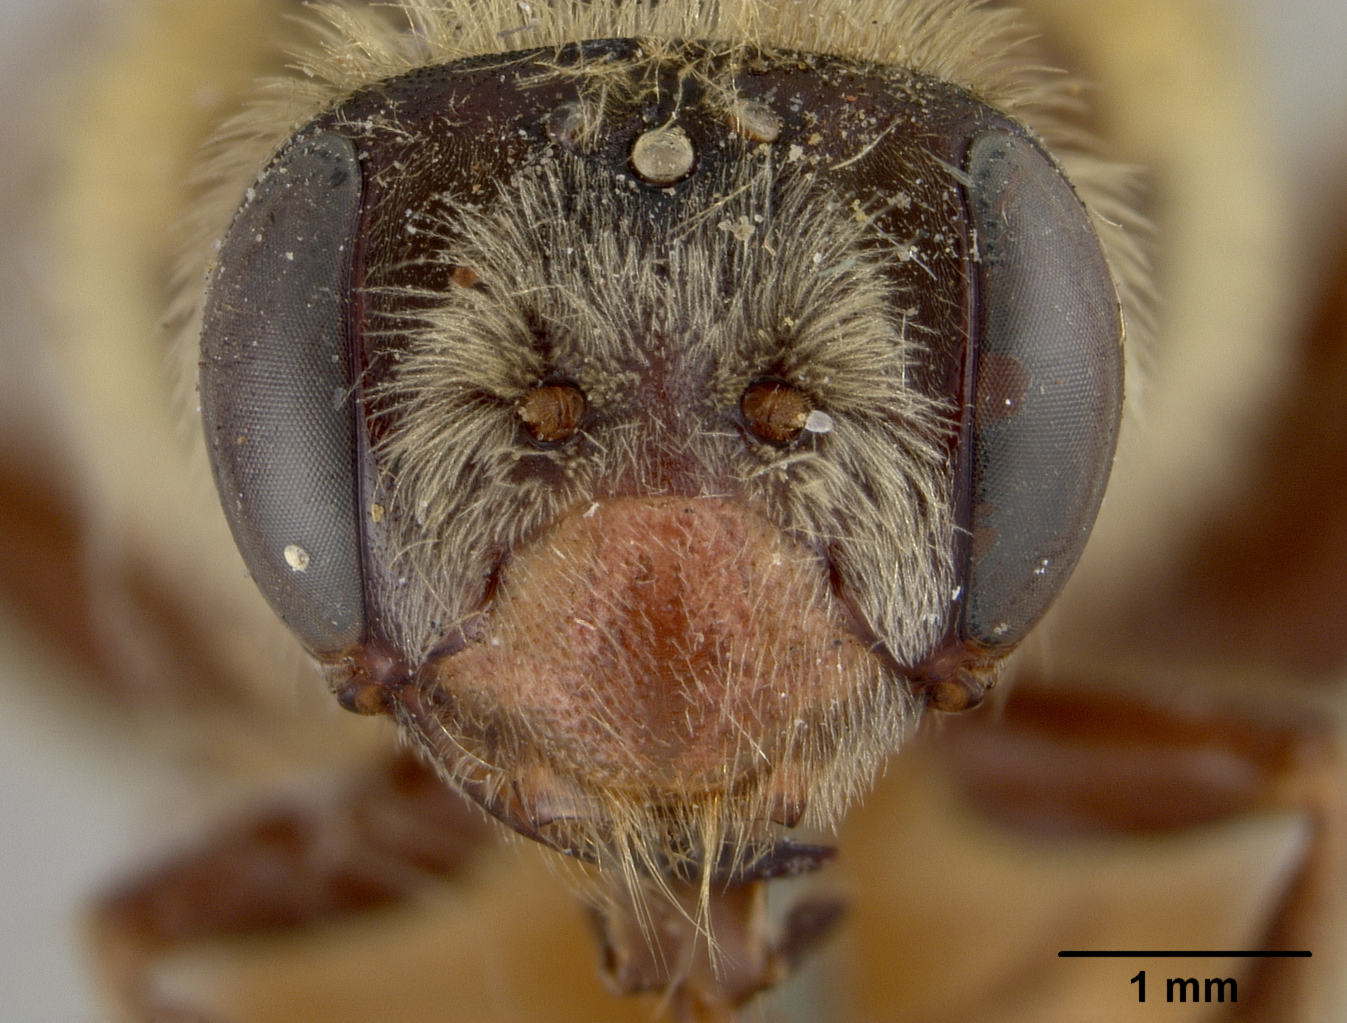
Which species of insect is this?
Andrena melliventris
